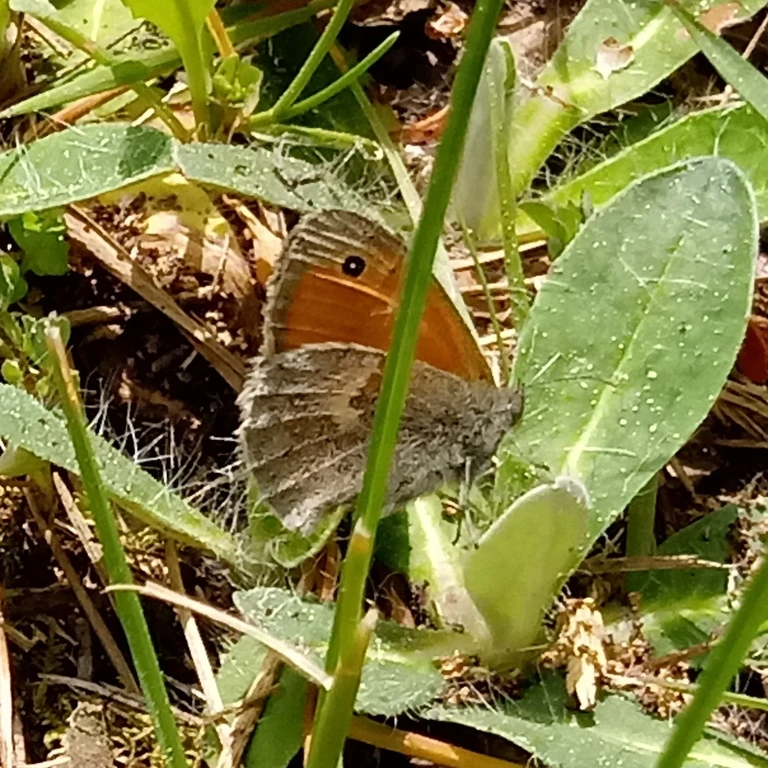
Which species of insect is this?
Coenonympha pamphilus
